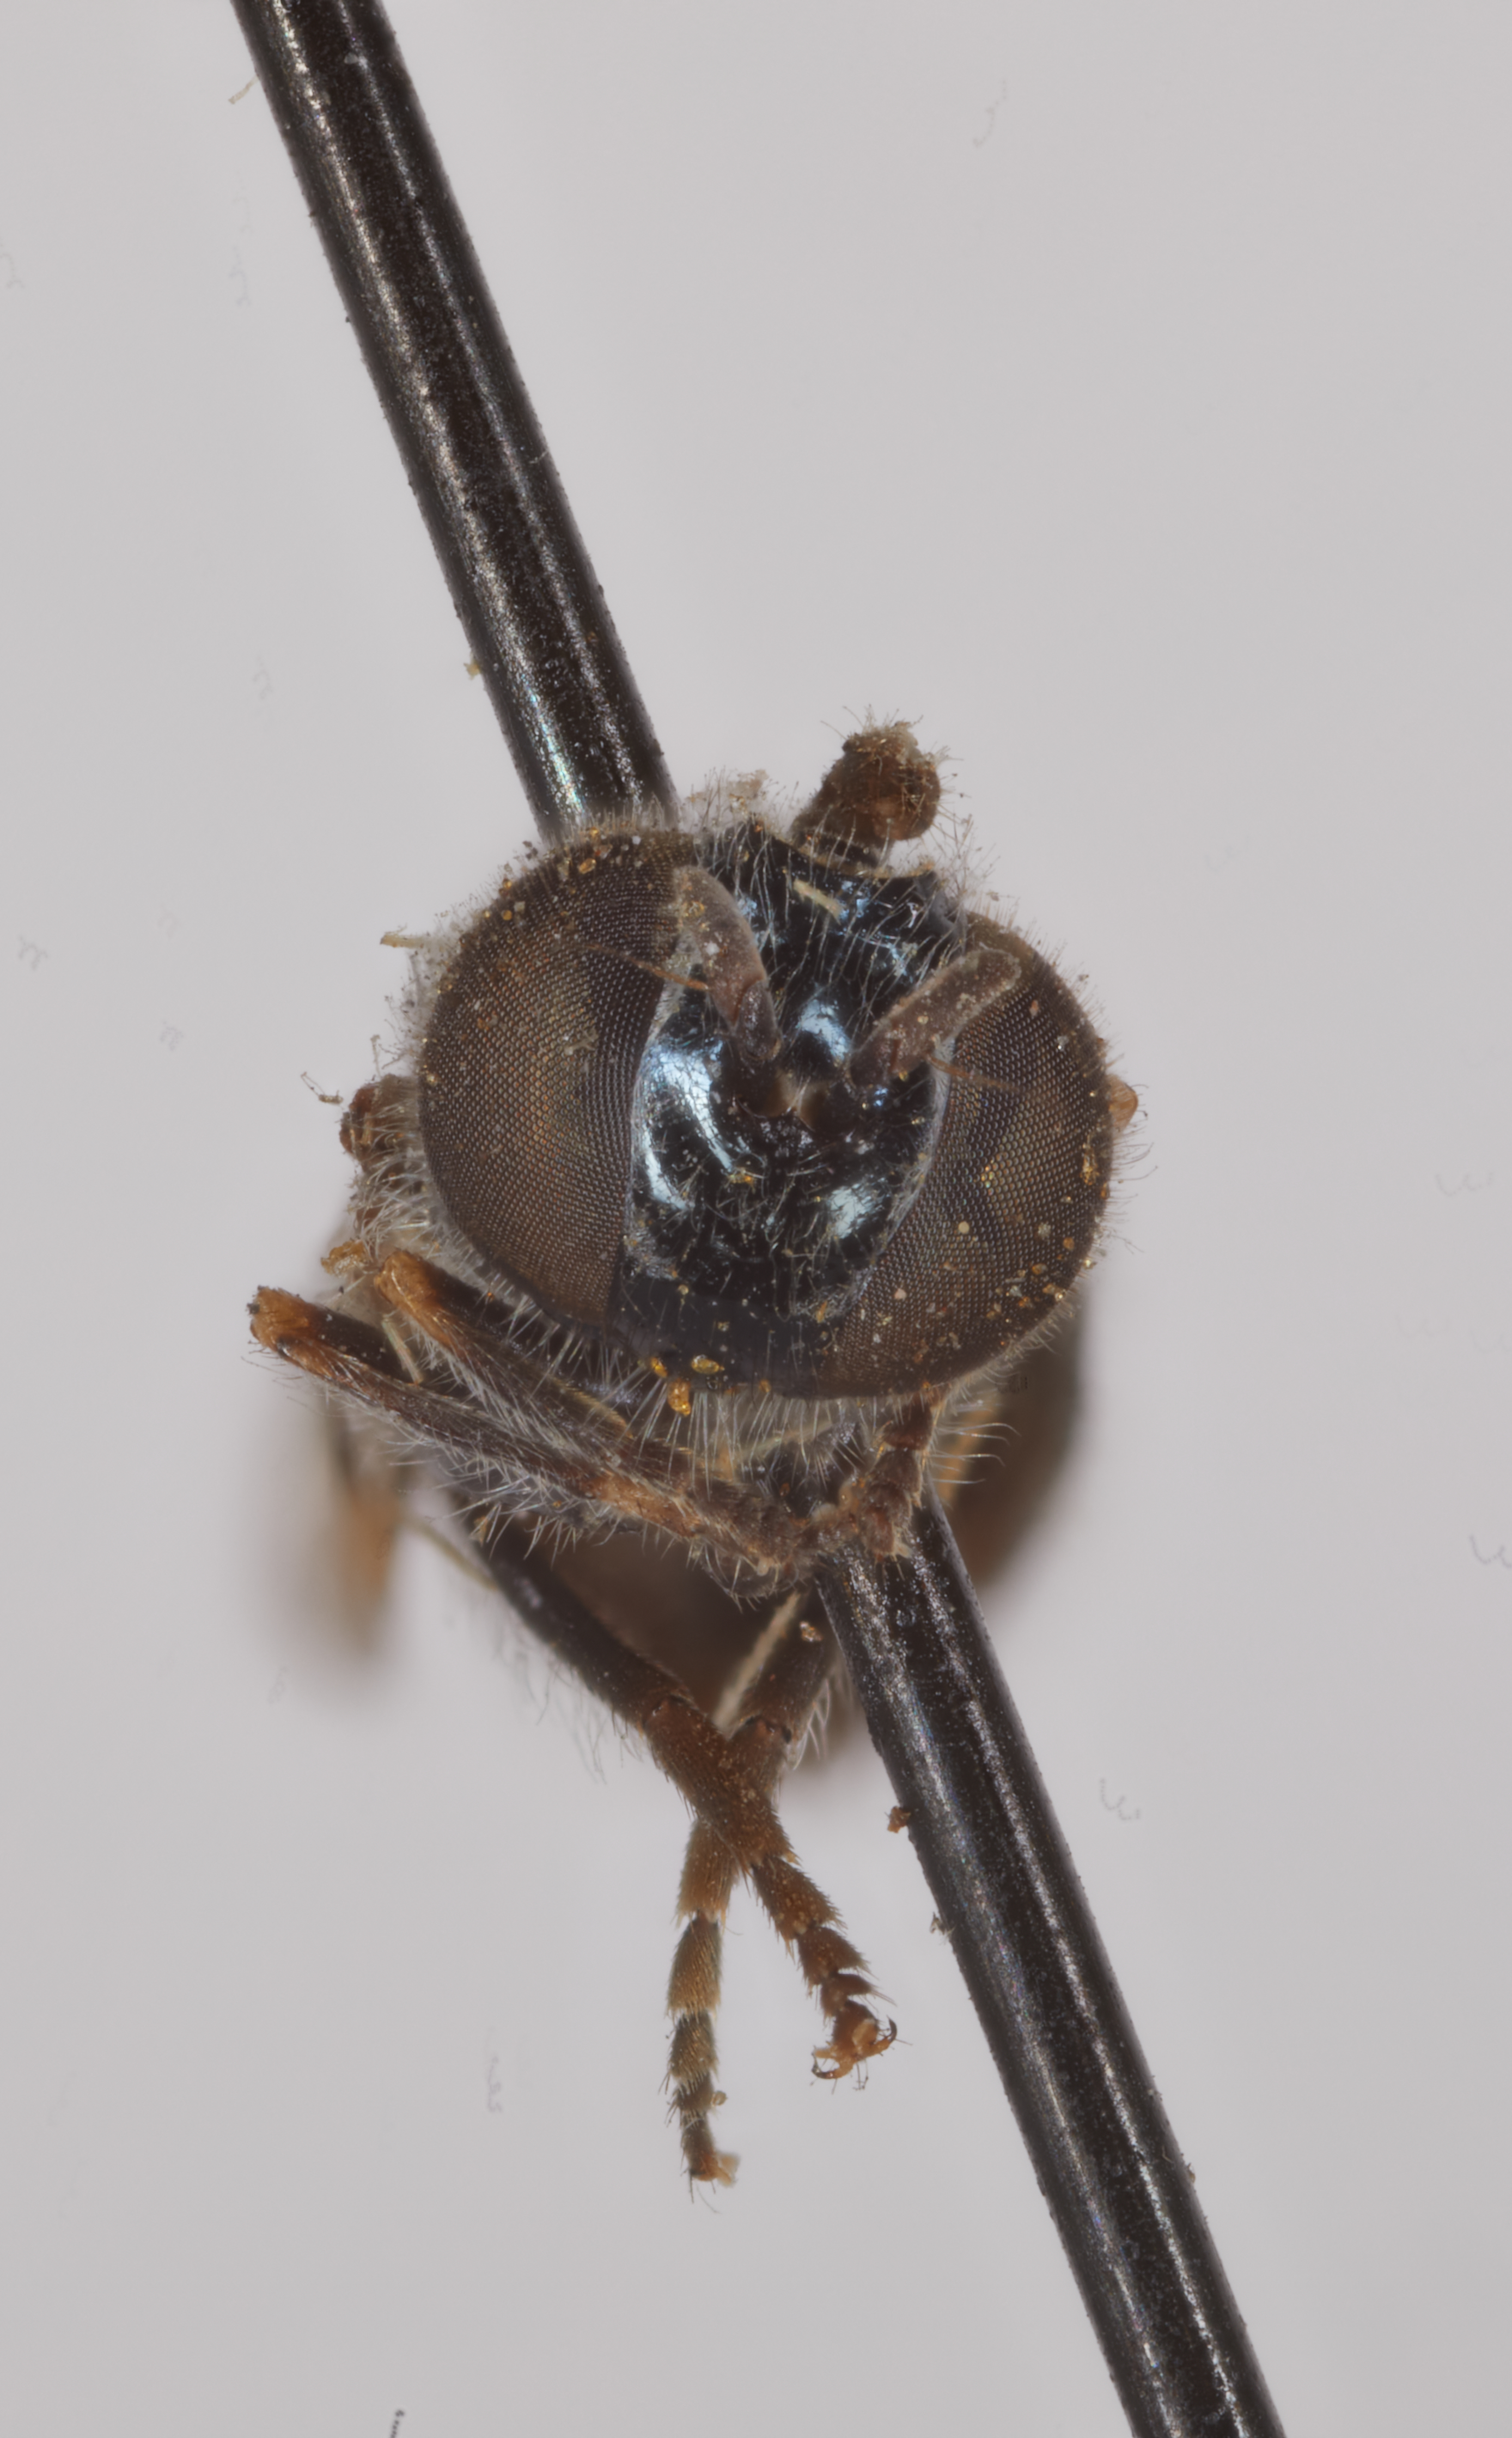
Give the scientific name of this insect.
Pipizella similis
